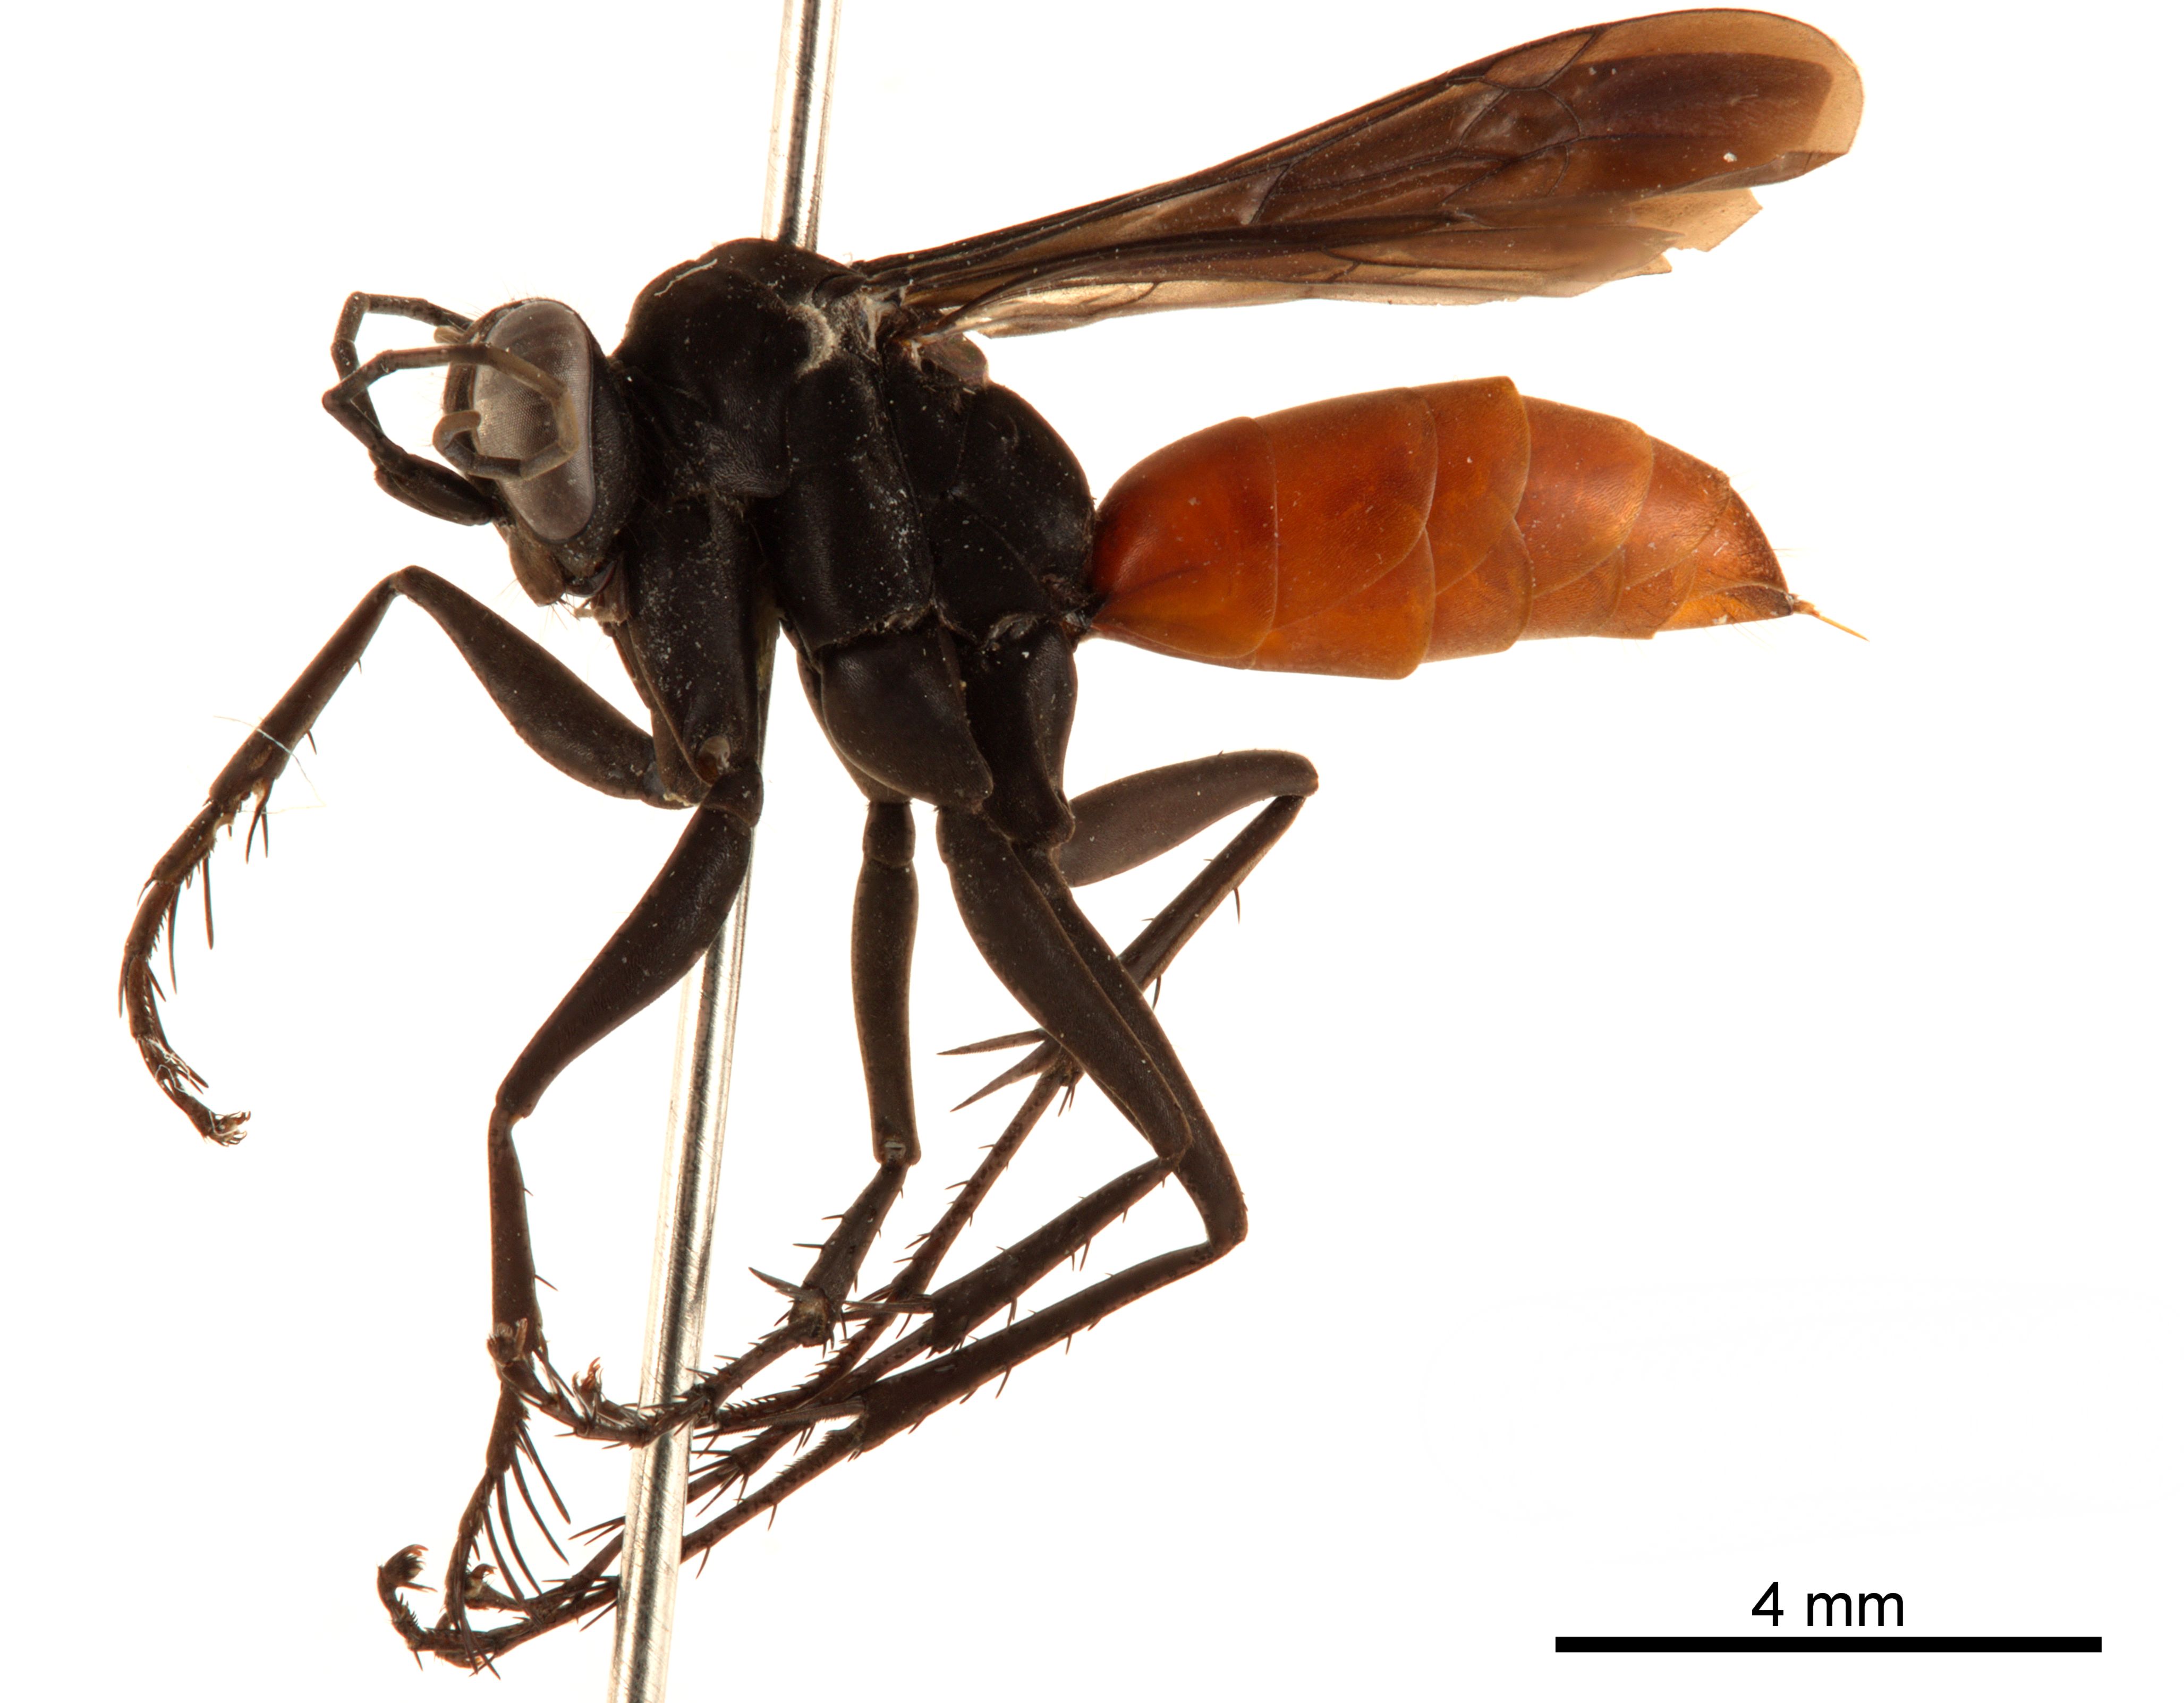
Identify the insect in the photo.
Atelostegus thrinax
